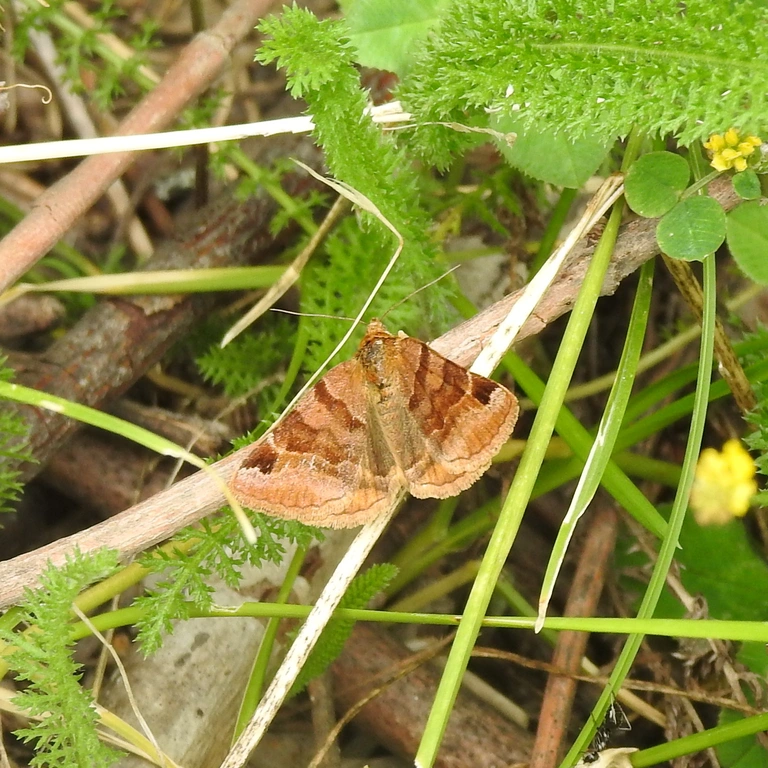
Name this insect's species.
Euclidia glyphica
